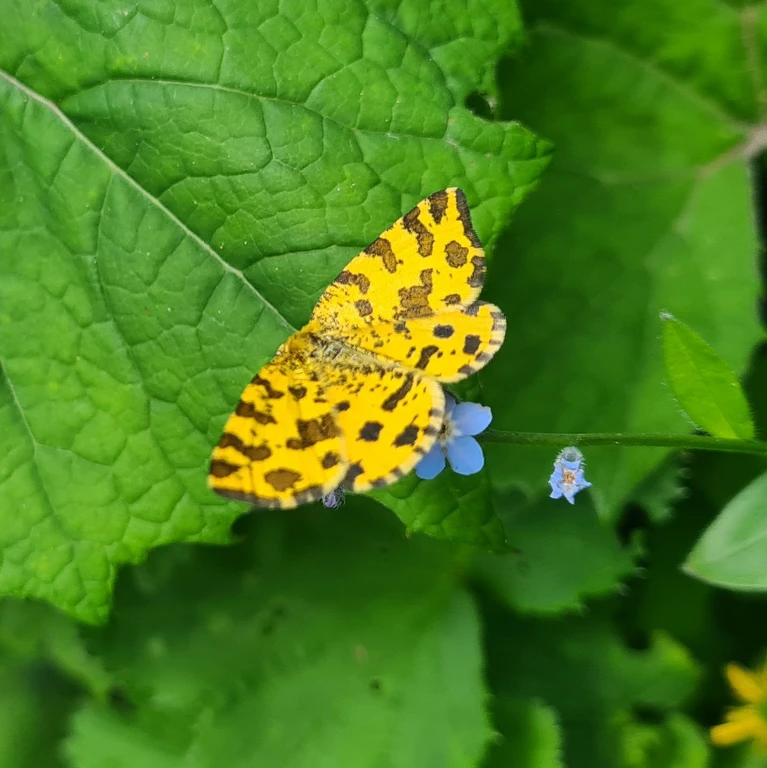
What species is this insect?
Pseudopanthera macularia
